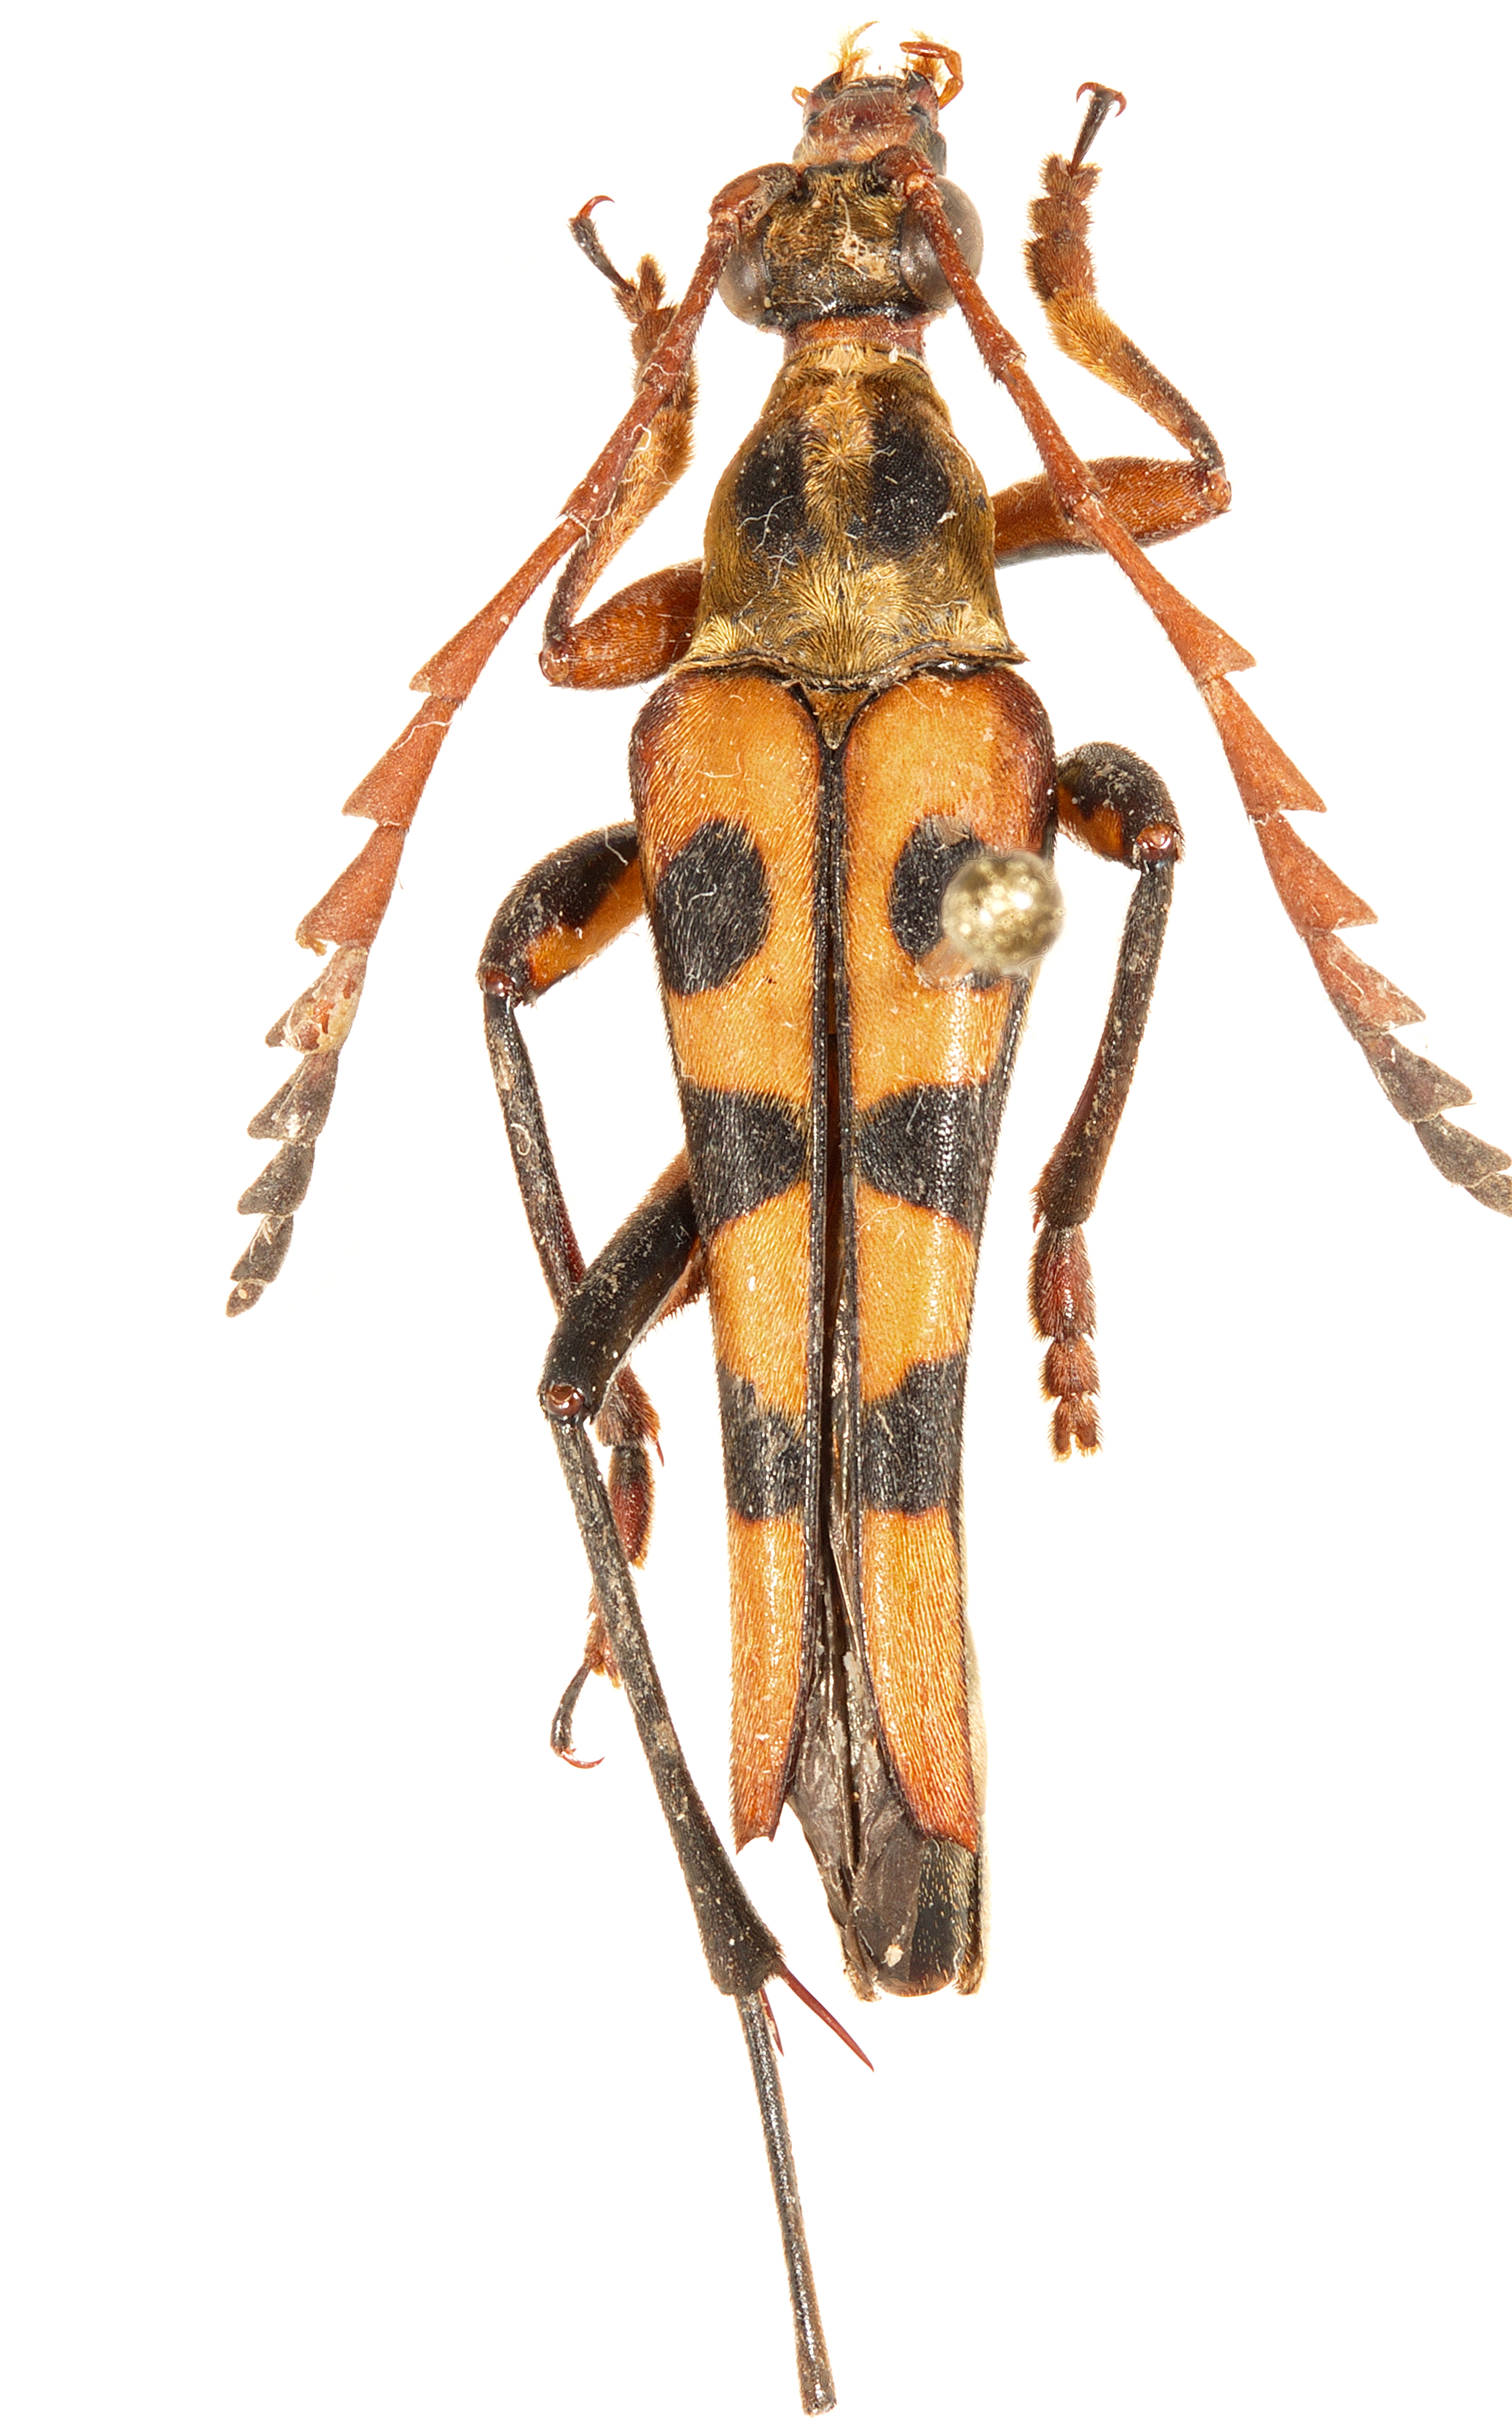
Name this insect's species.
Artelida crinipes (also Asilaris semidenticornis)
